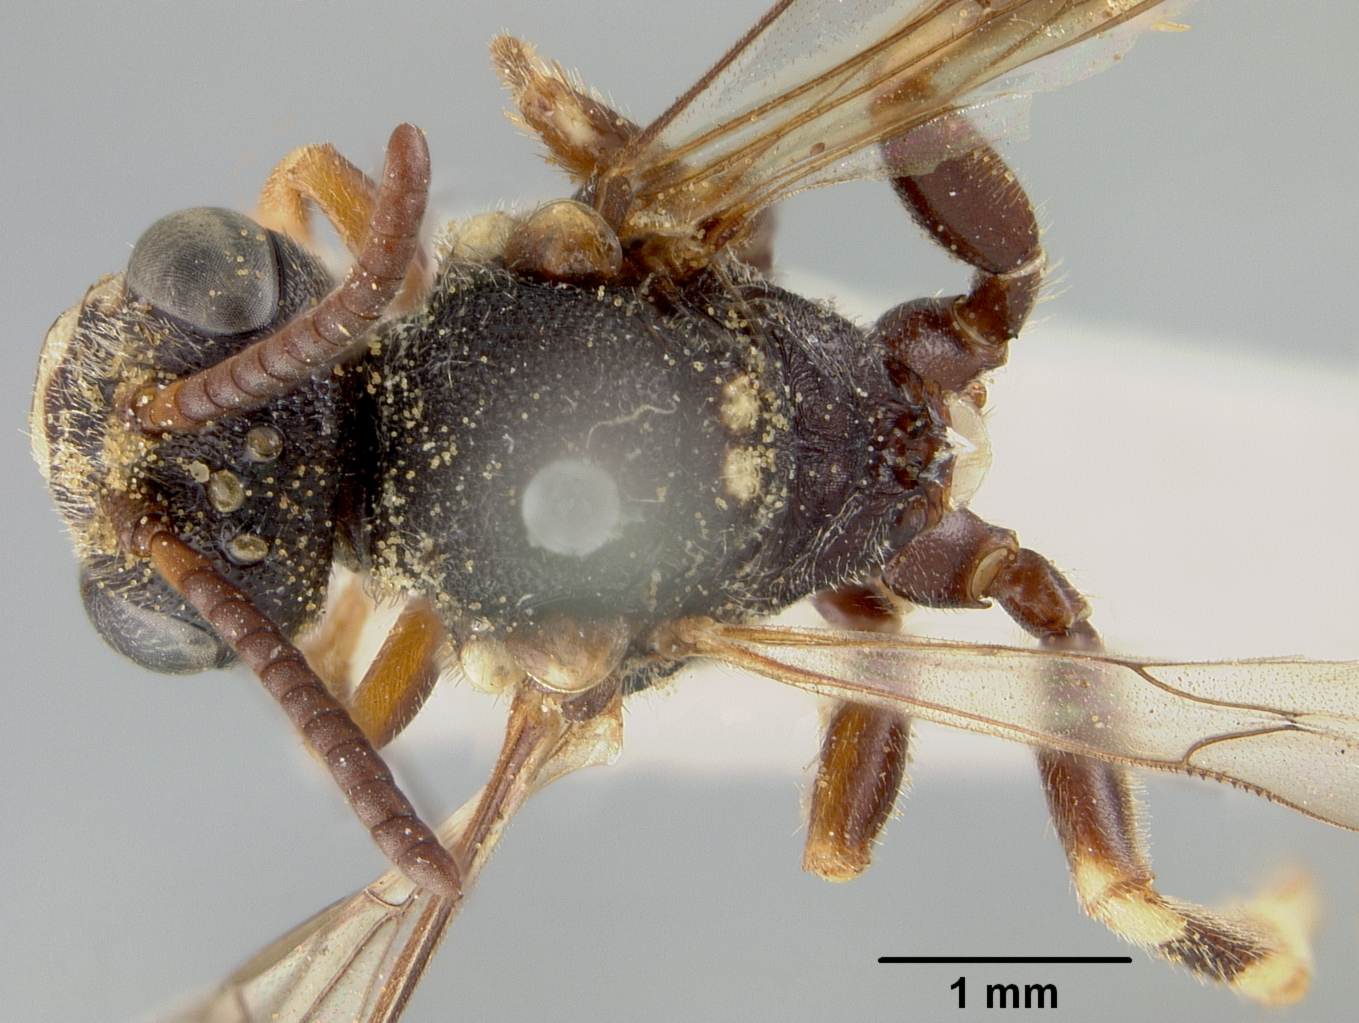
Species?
Nomada aquilarum
